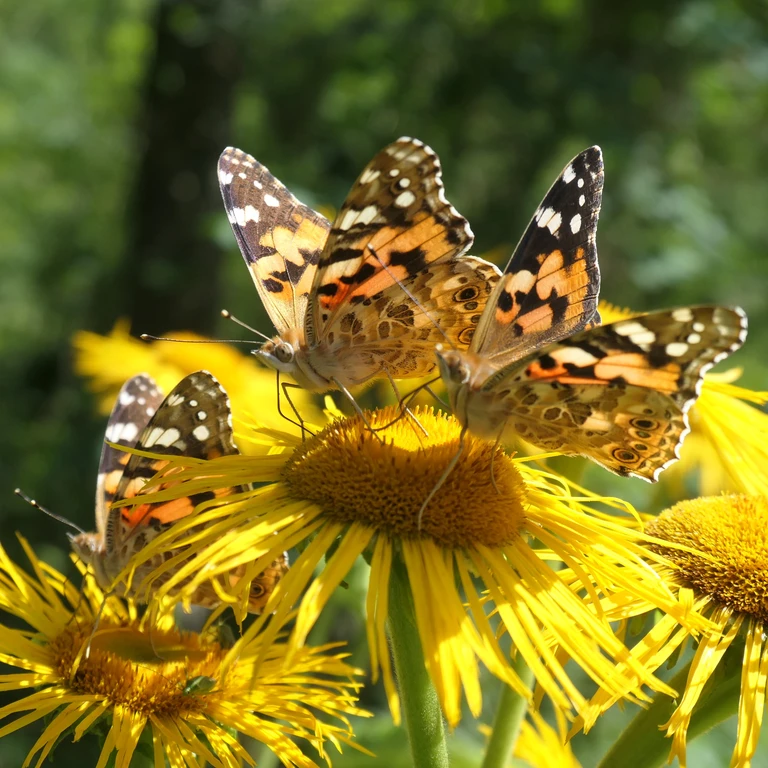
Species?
Vanessa cardui
